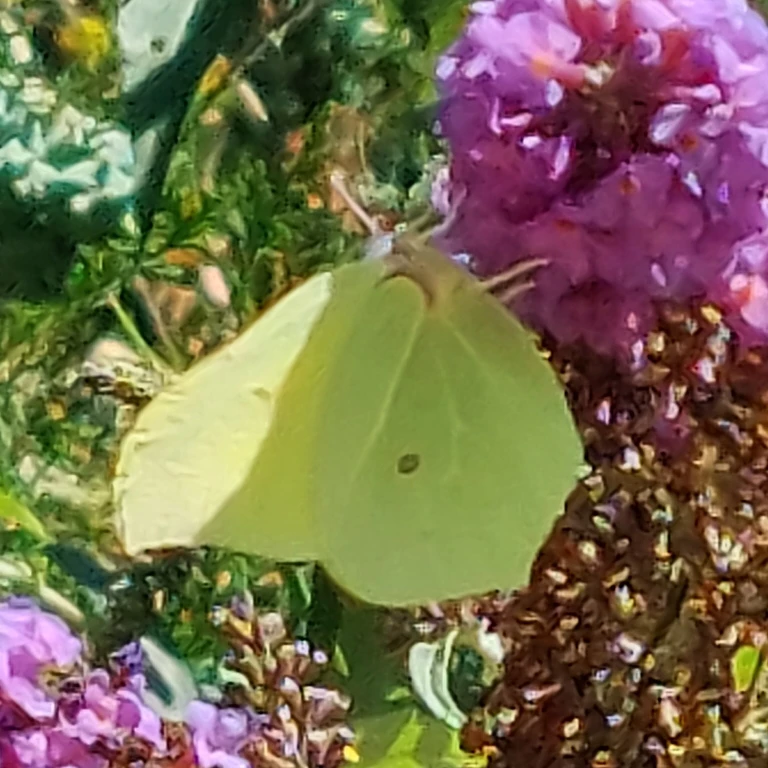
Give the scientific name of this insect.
Gonepteryx rhamni
